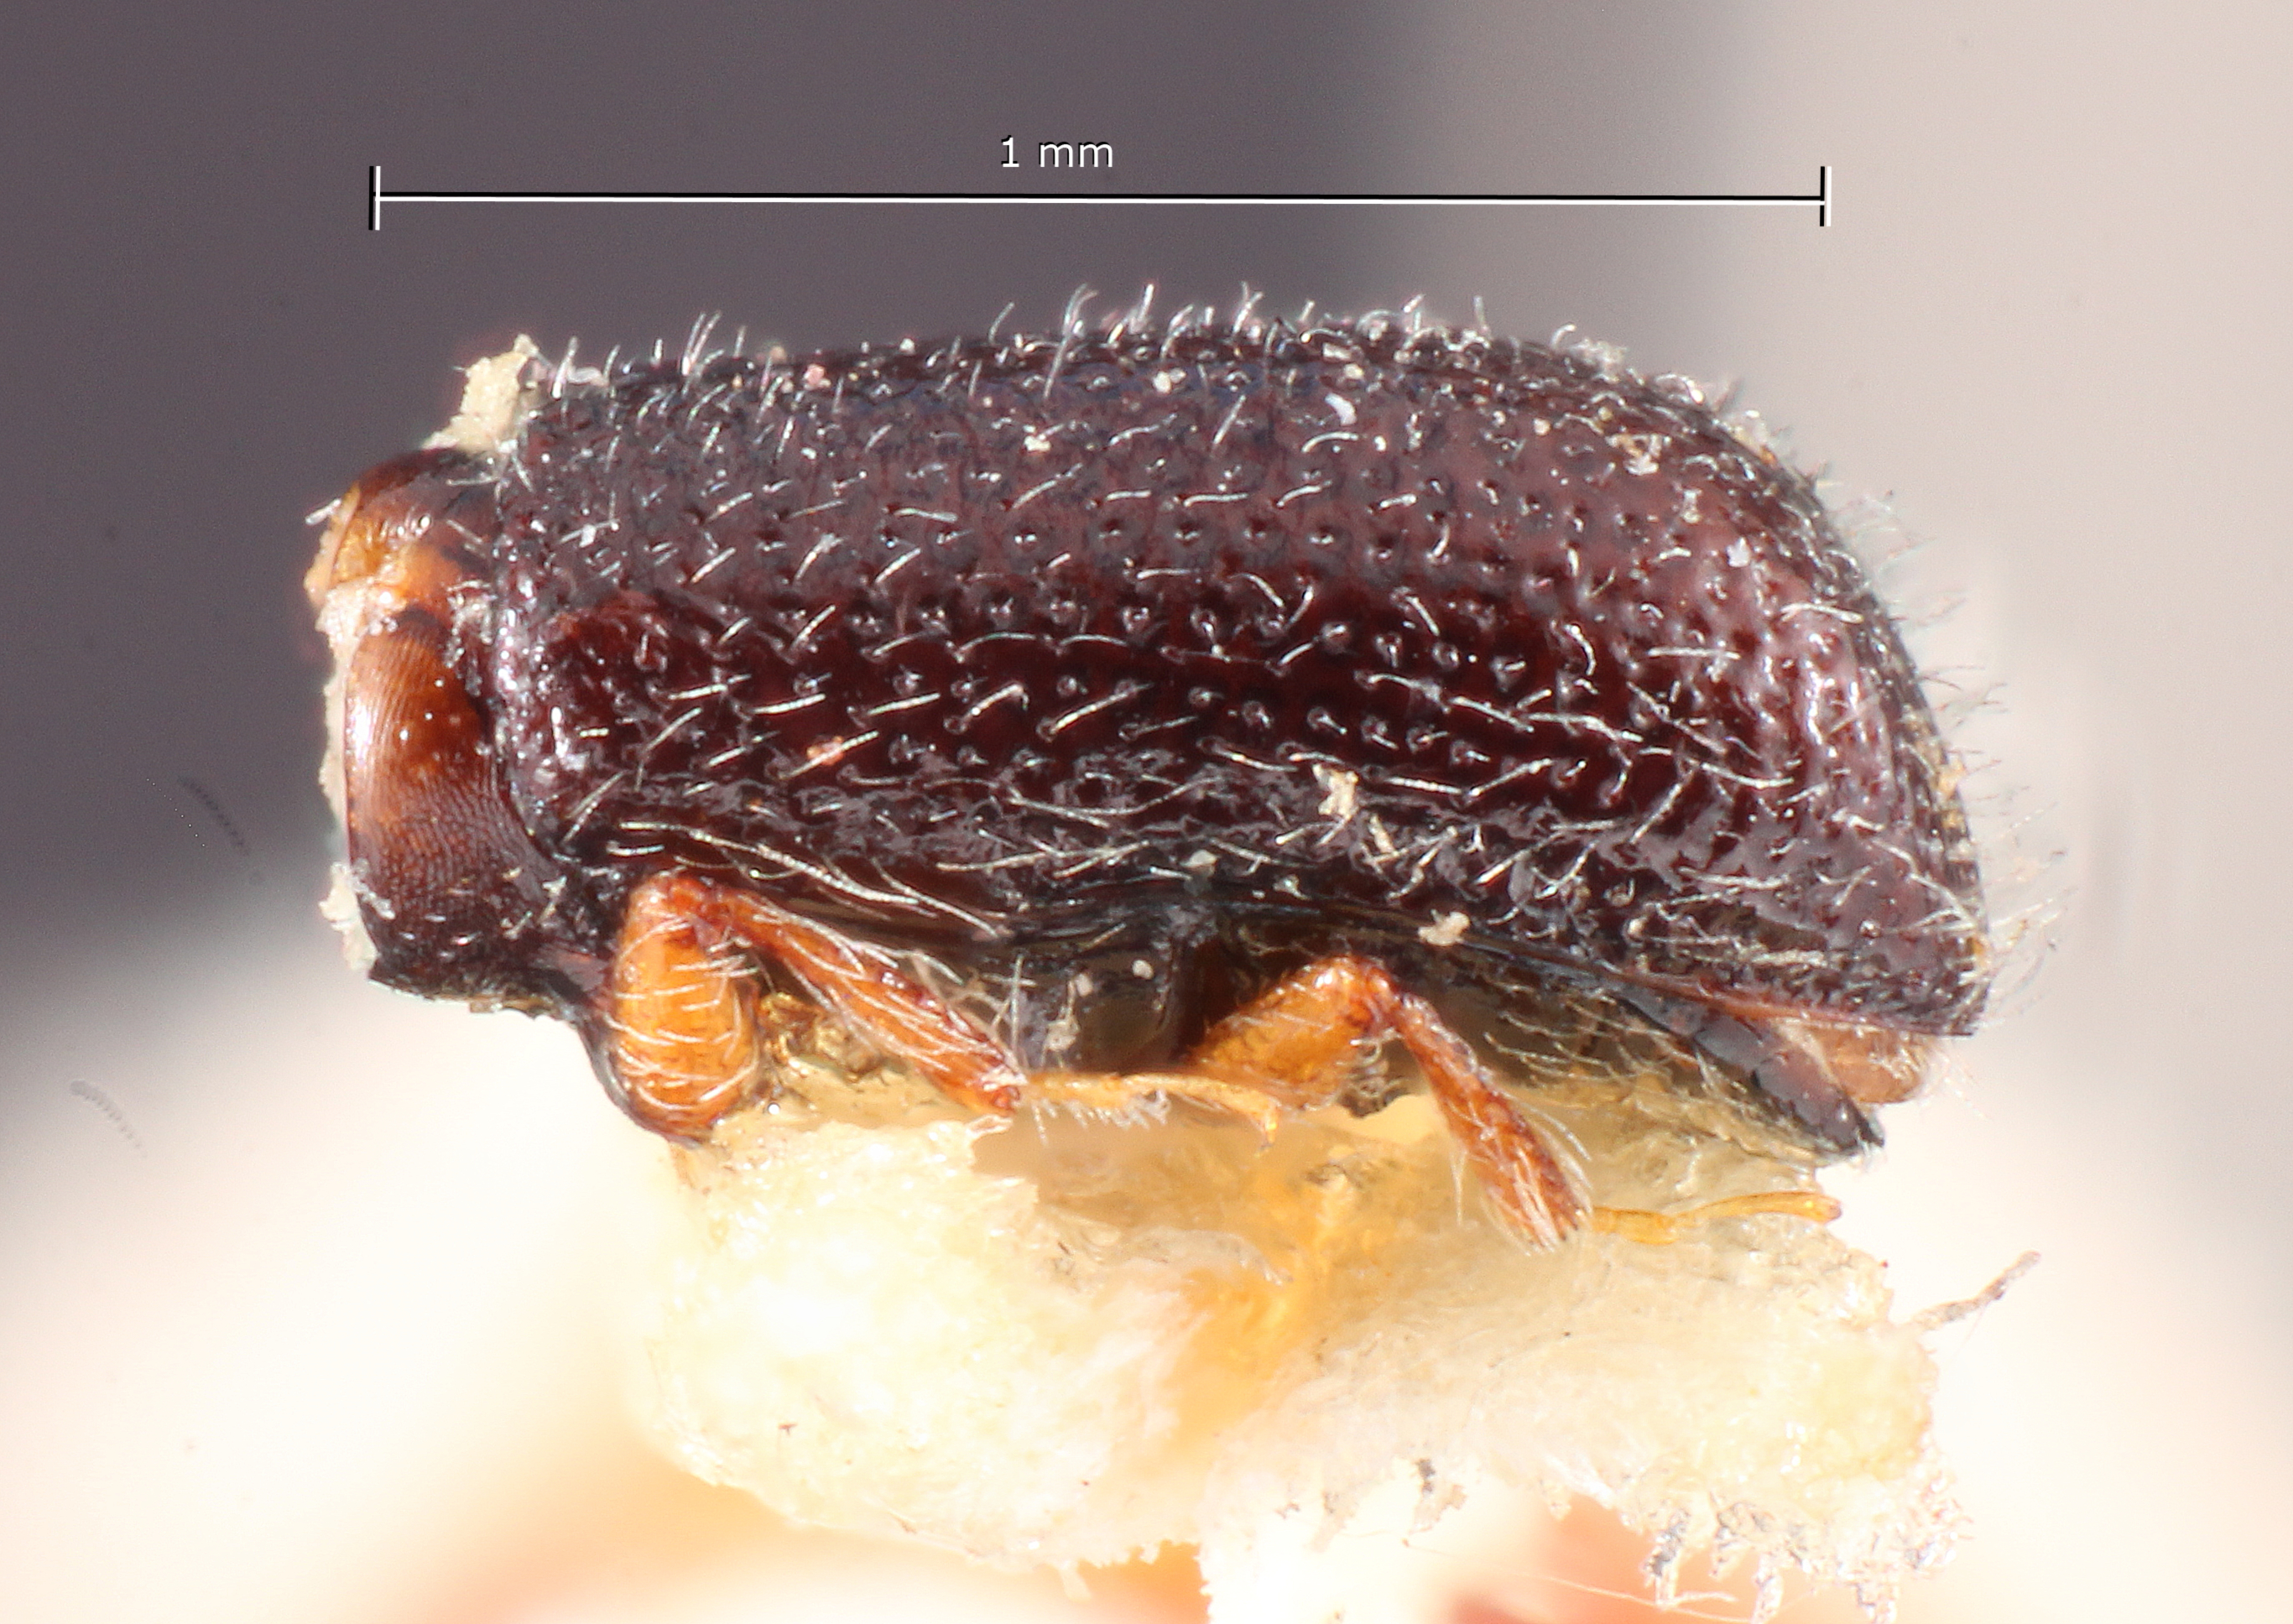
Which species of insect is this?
Xylocleptes californicus
